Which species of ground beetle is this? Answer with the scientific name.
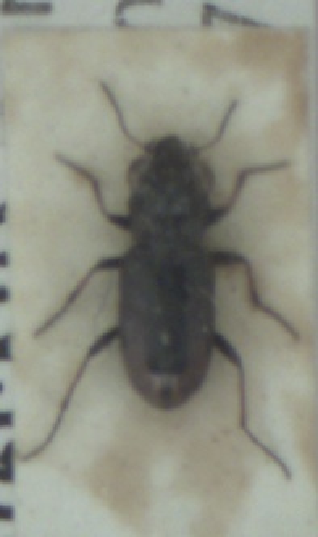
Notiophilus biguttatus
